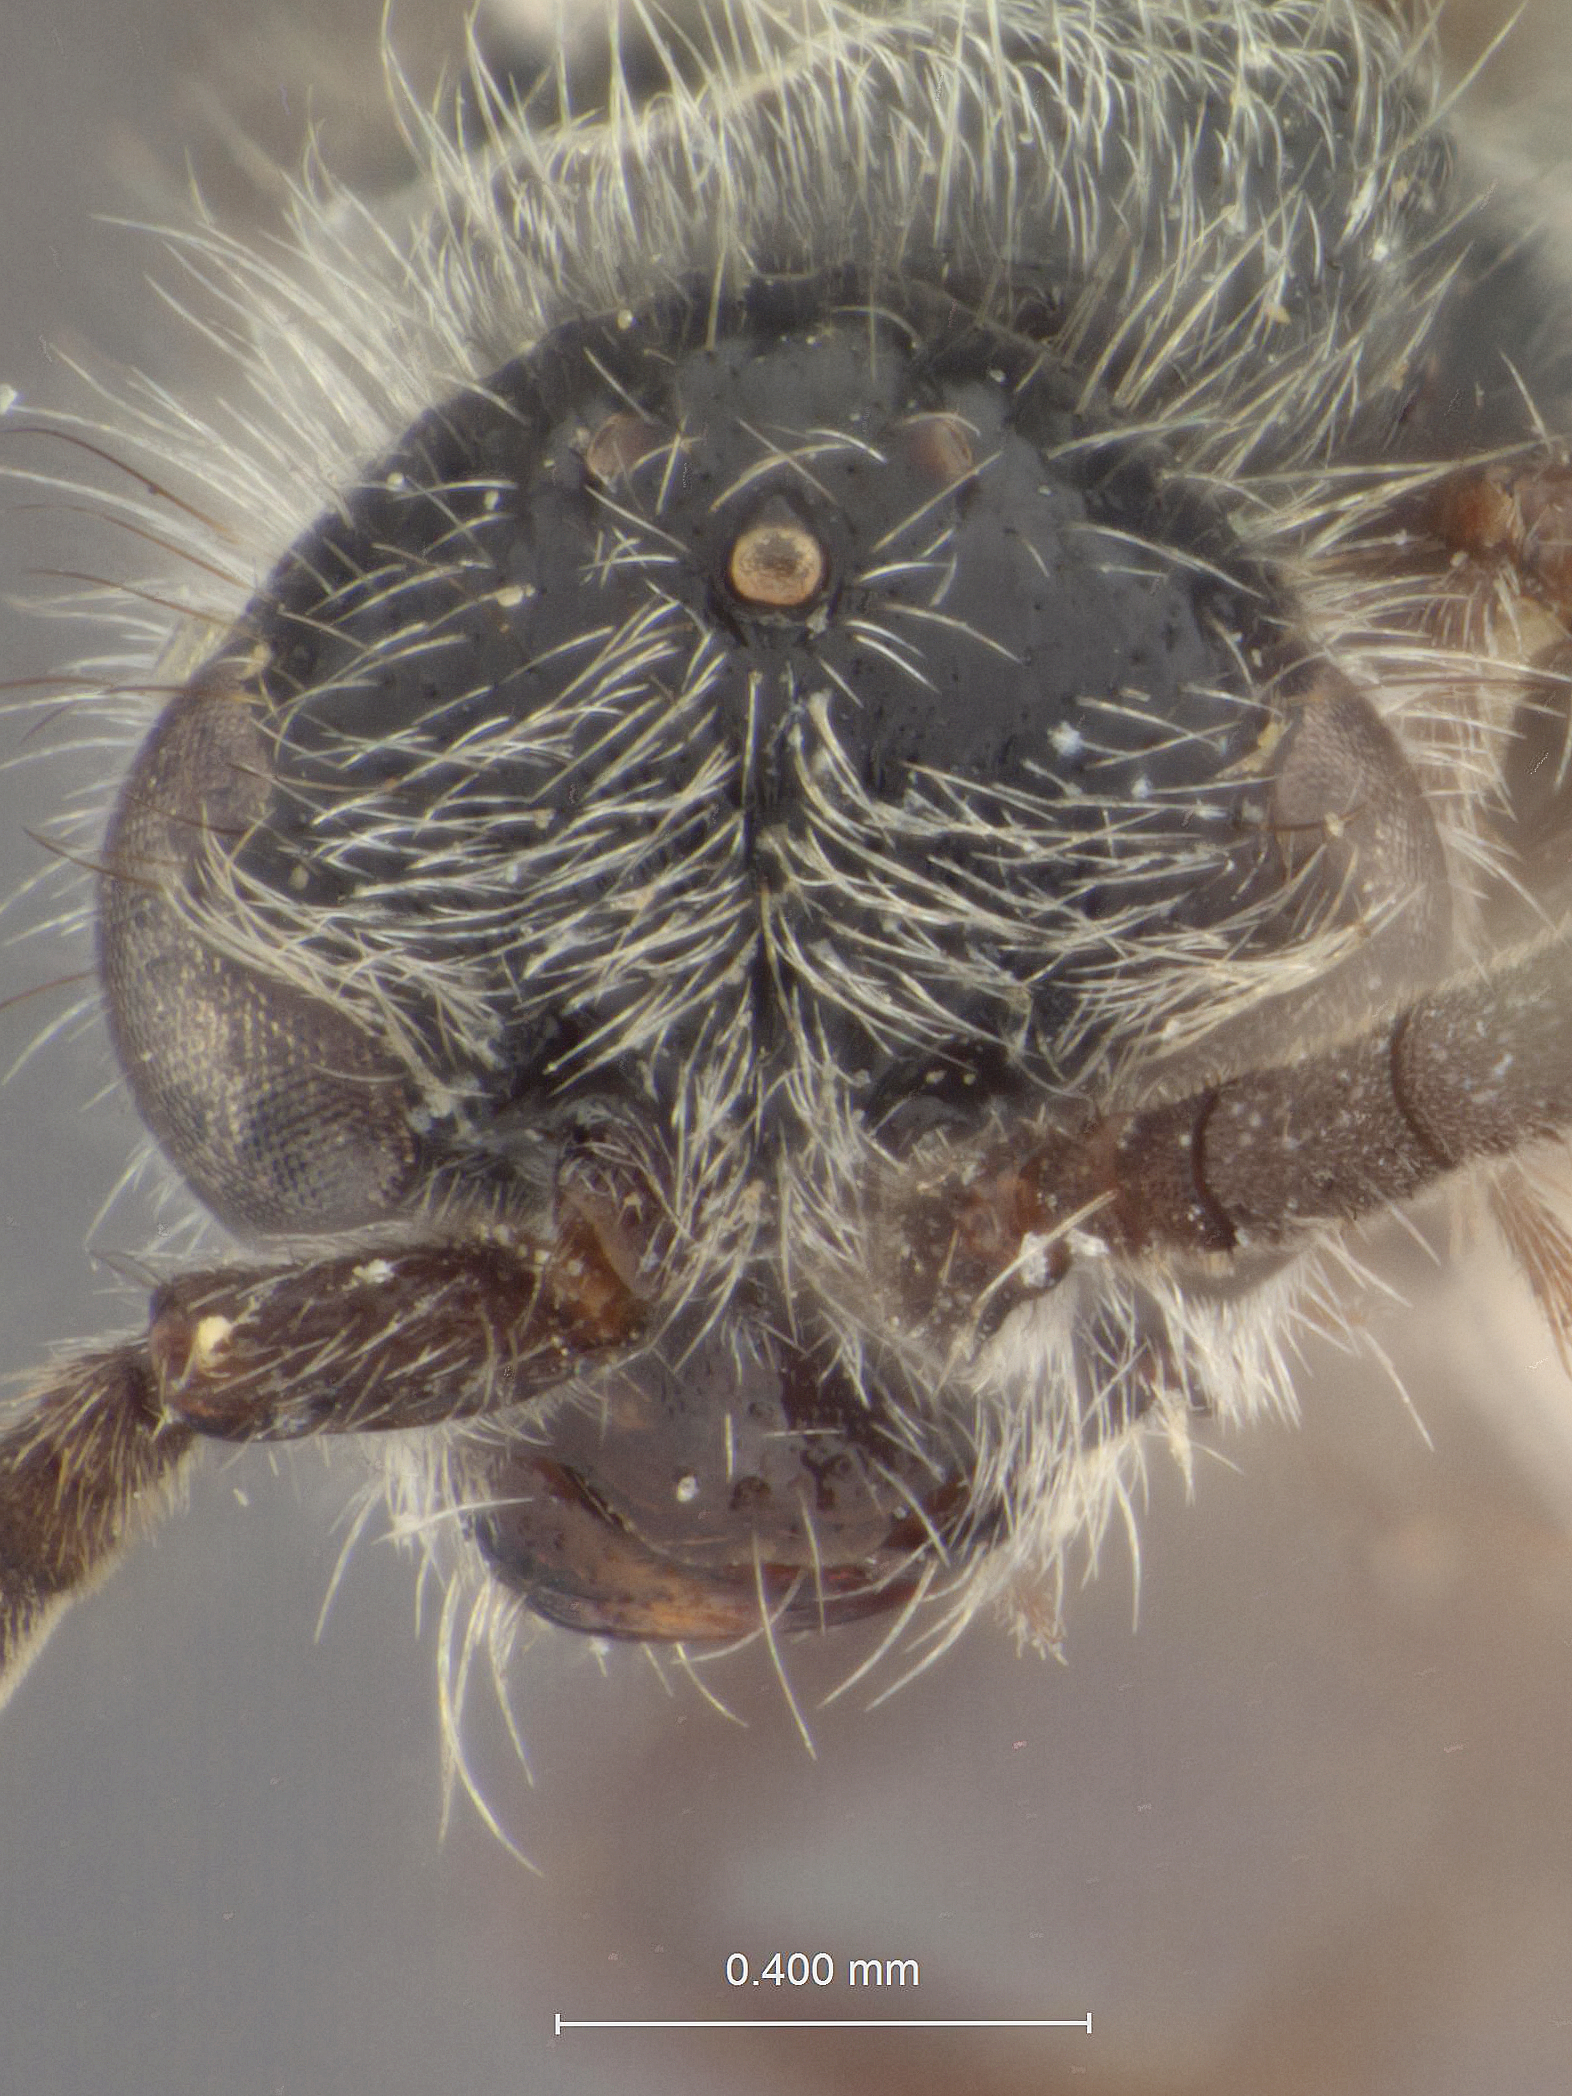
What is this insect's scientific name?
Smicromyrme palacala
